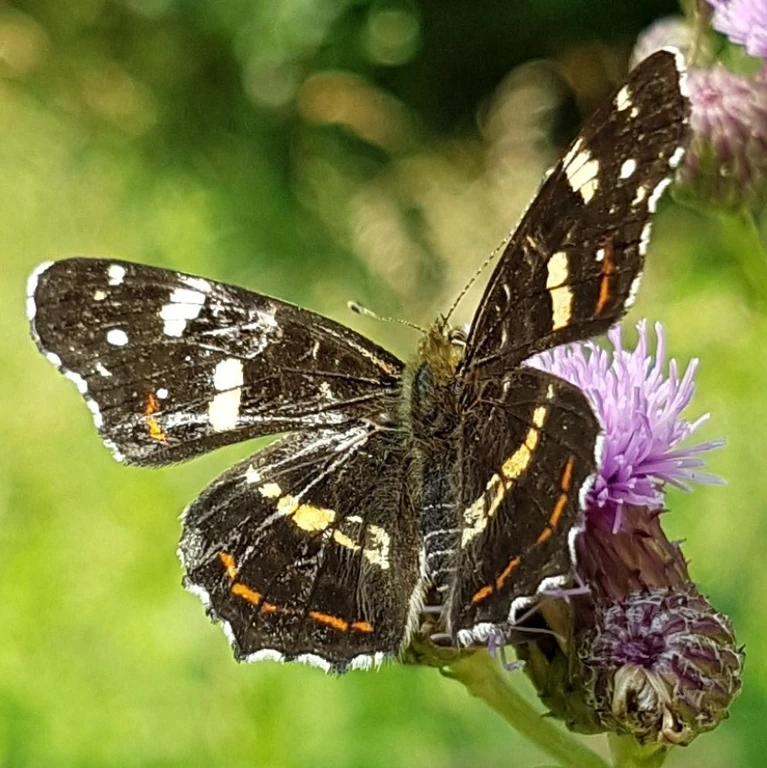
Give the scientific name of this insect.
Araschnia levana
